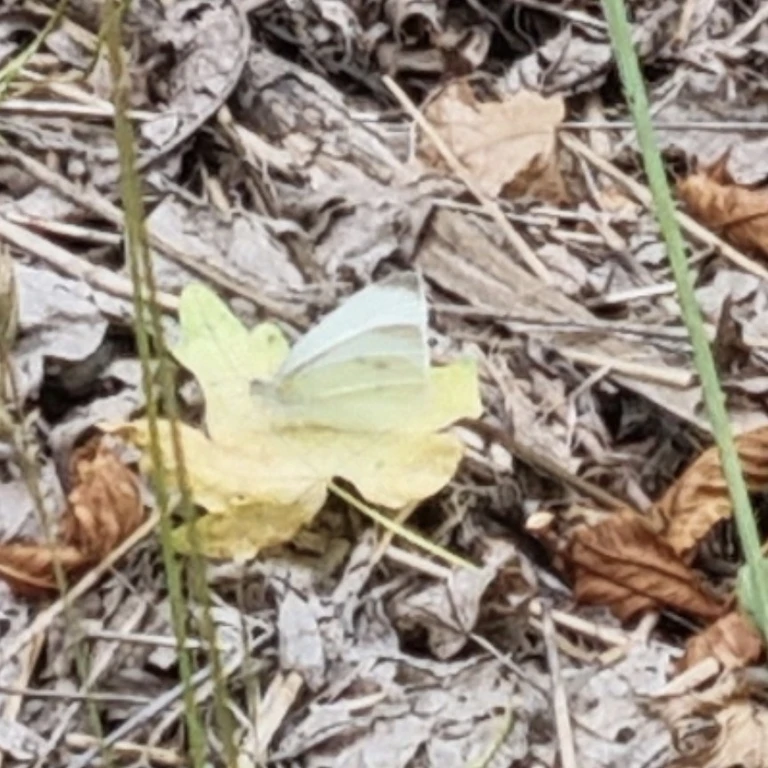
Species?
Pieris rapae
